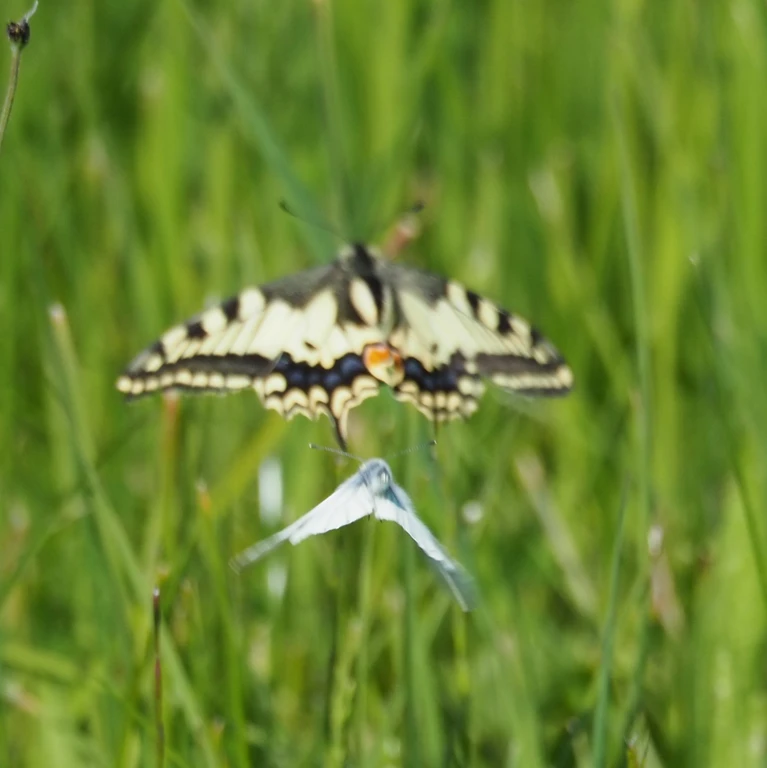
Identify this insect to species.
Papilio machaon
